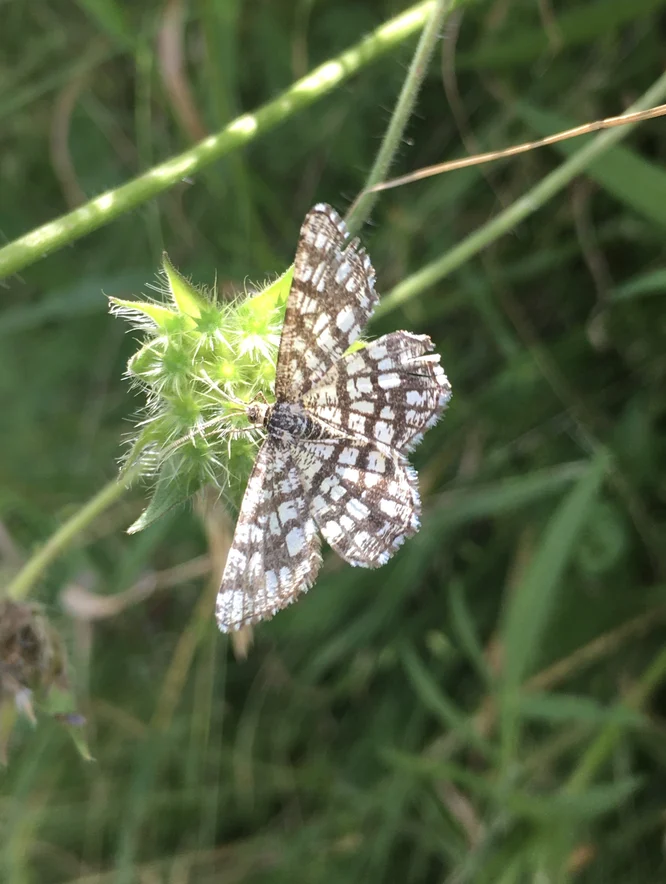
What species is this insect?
Chiasmia clathrata
